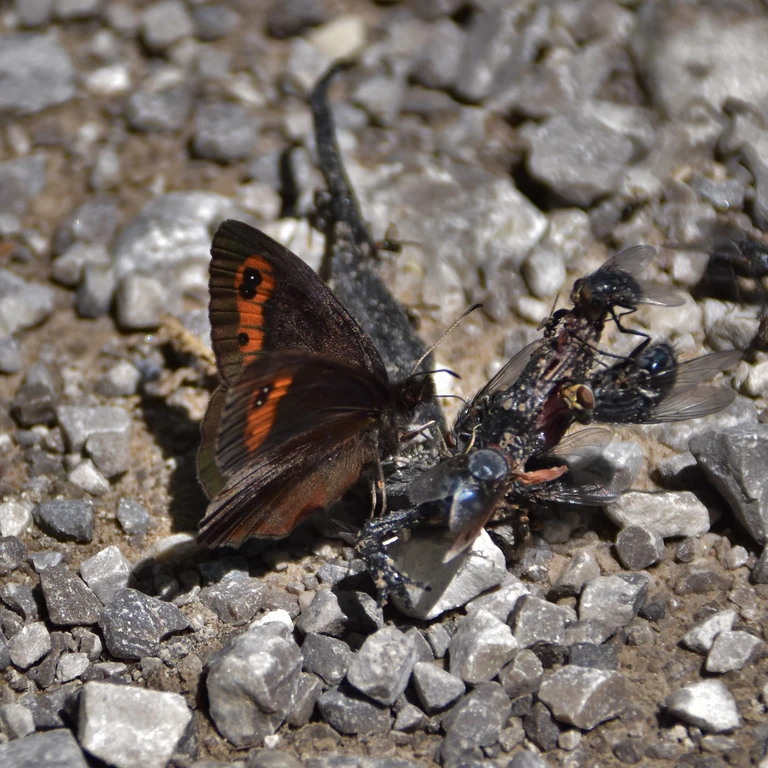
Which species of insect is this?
Erebia aethiops
